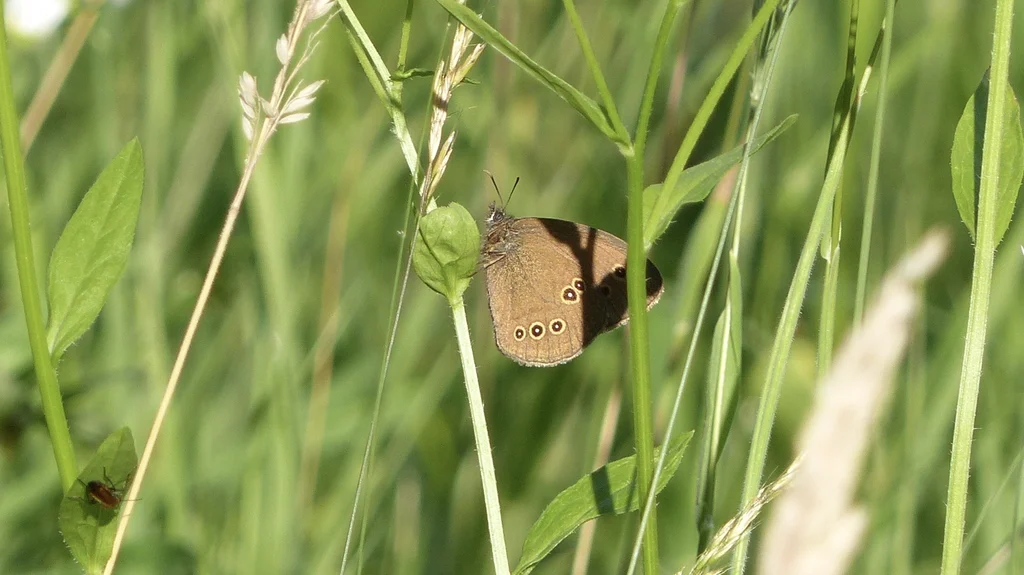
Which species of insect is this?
Aphantopus hyperantus
